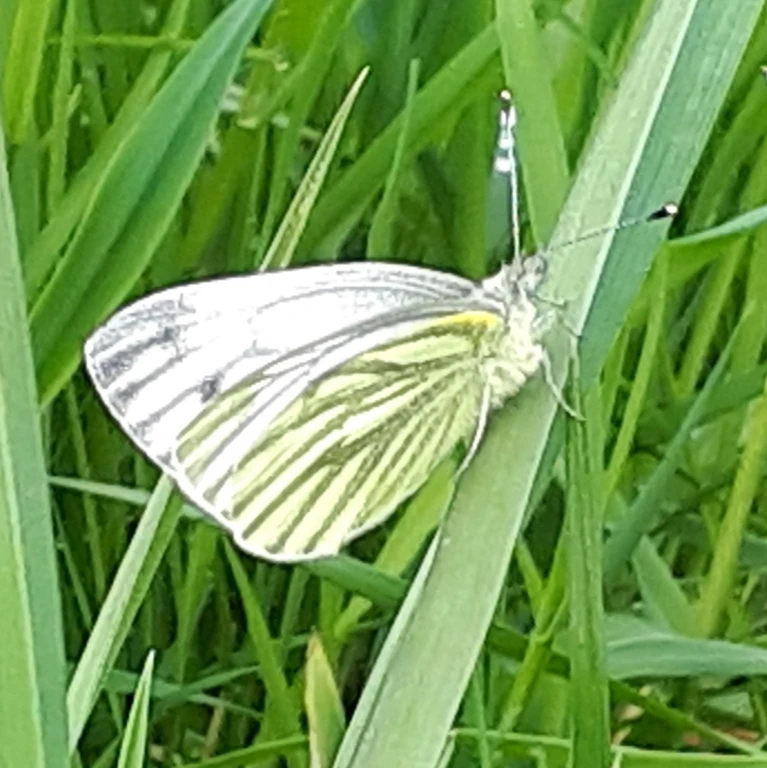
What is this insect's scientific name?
Pieris napi
